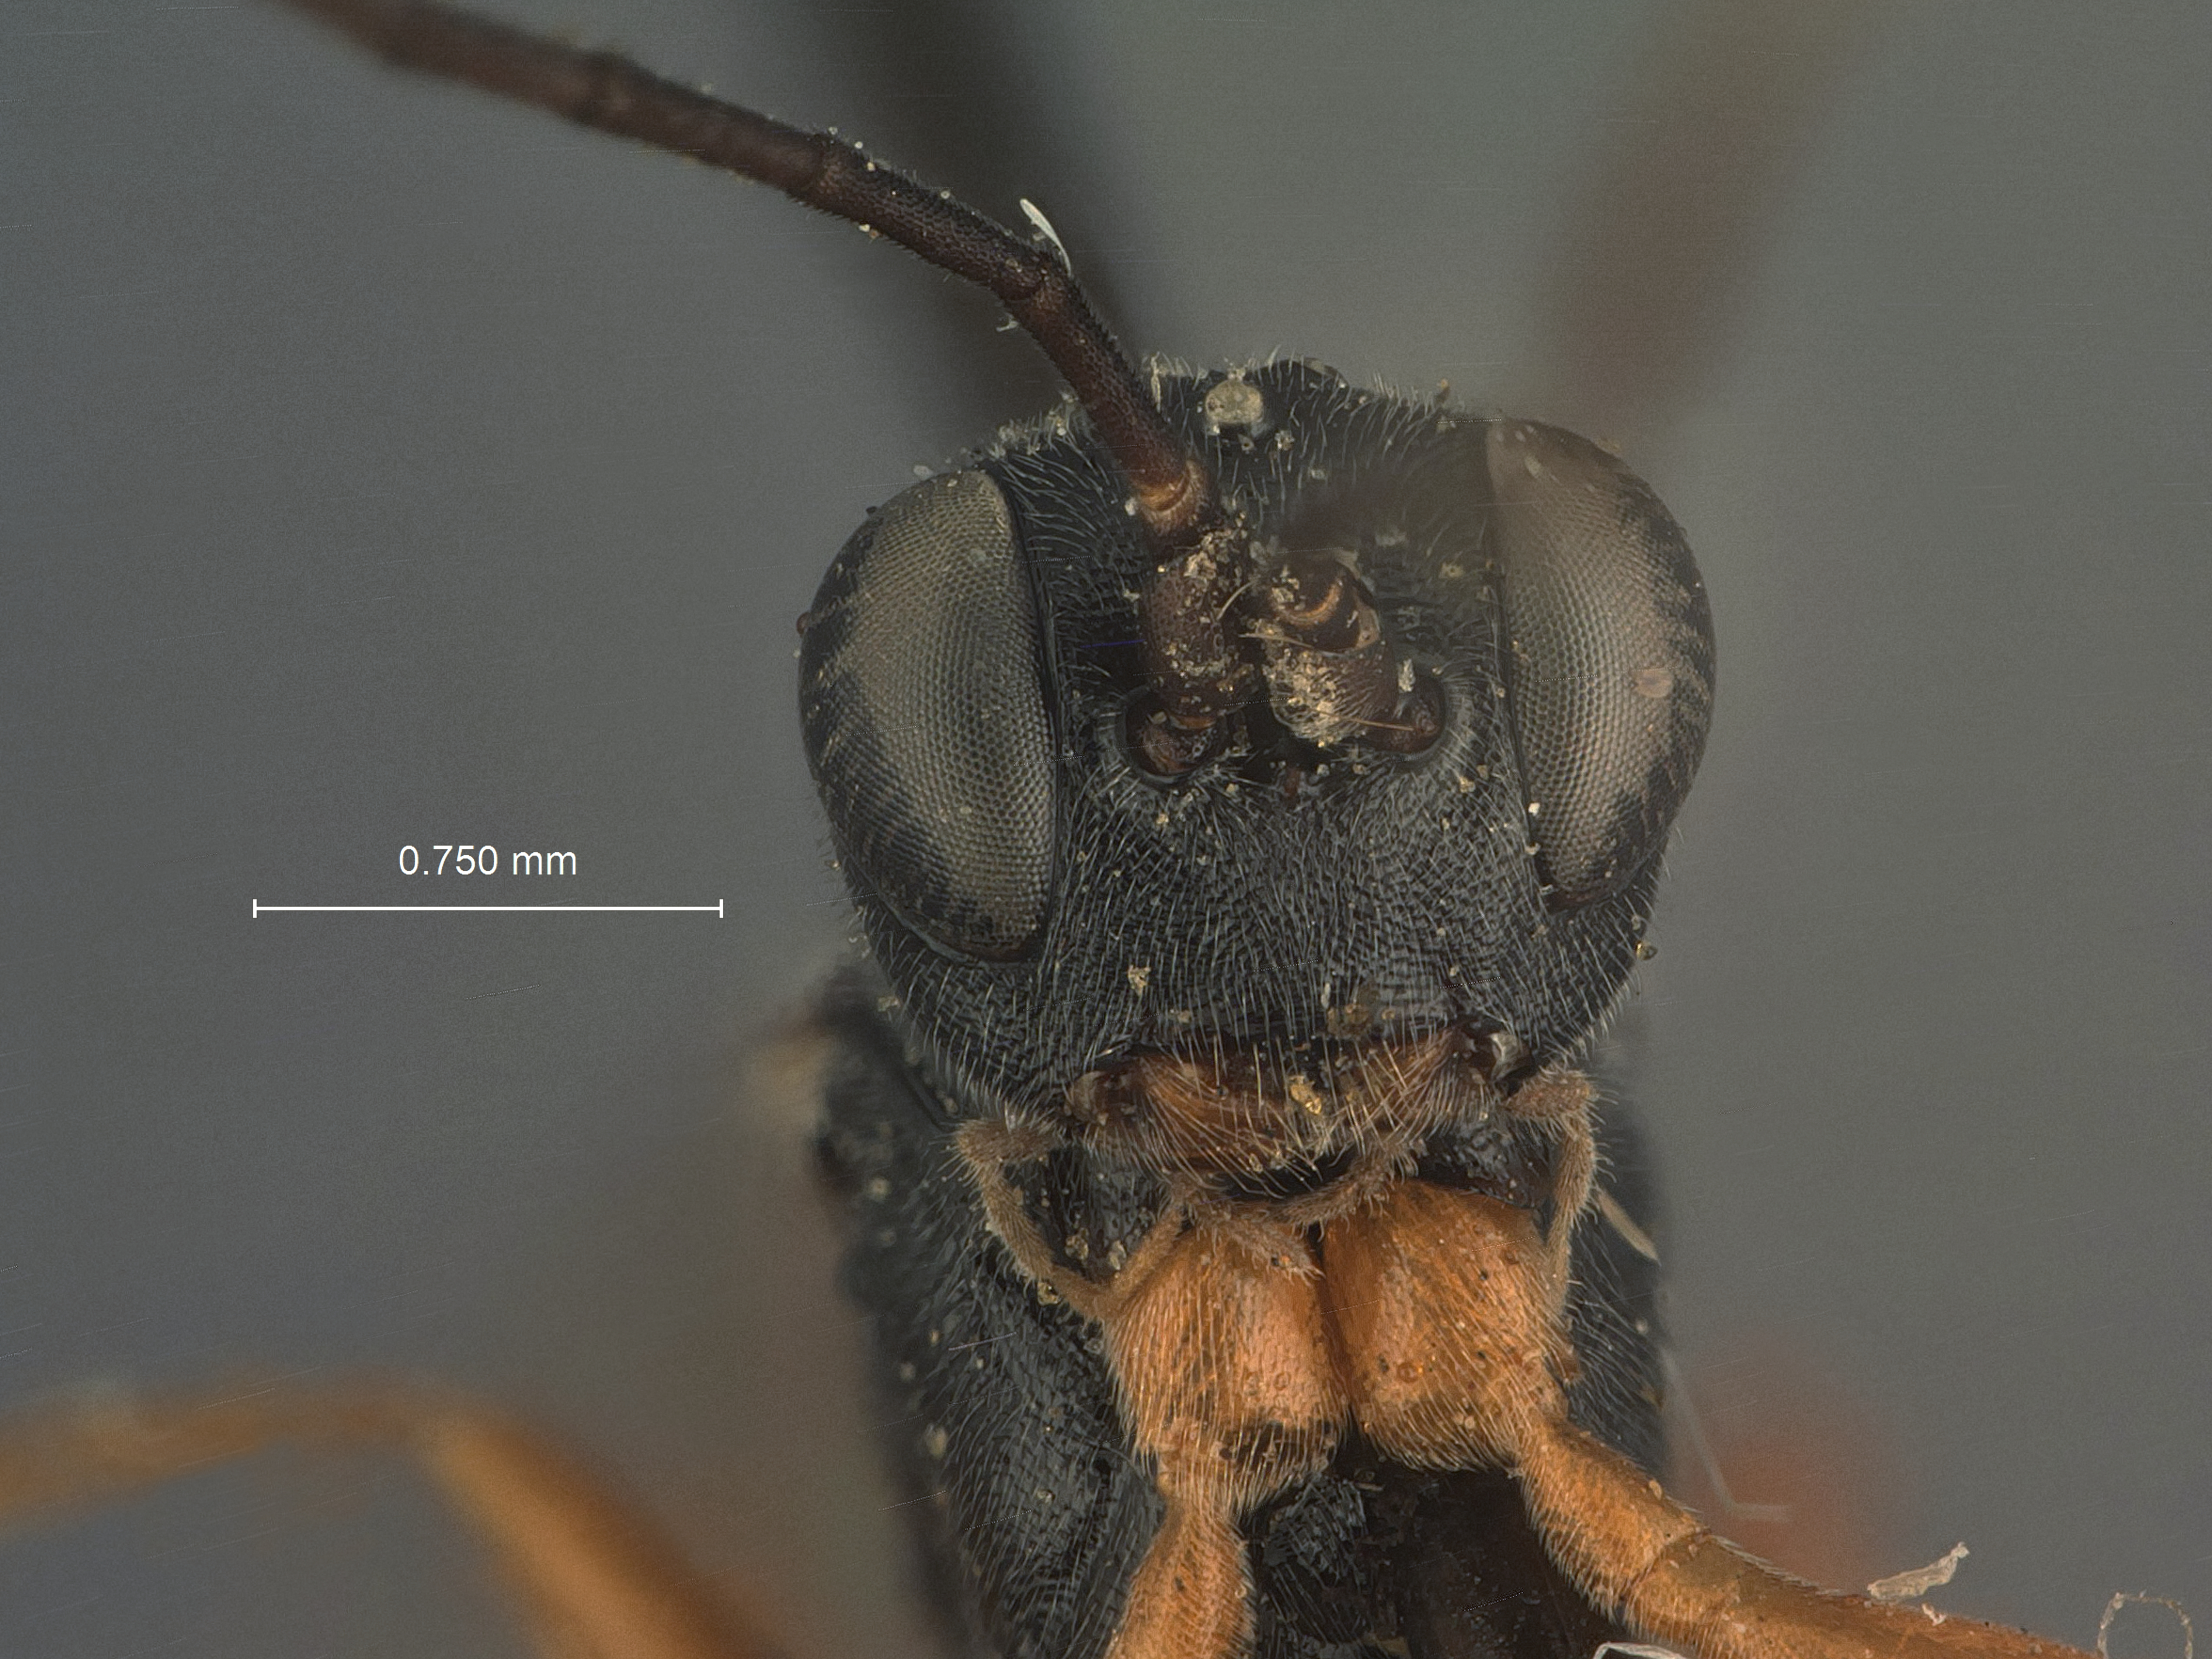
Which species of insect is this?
Aenoplex nigrosoma
